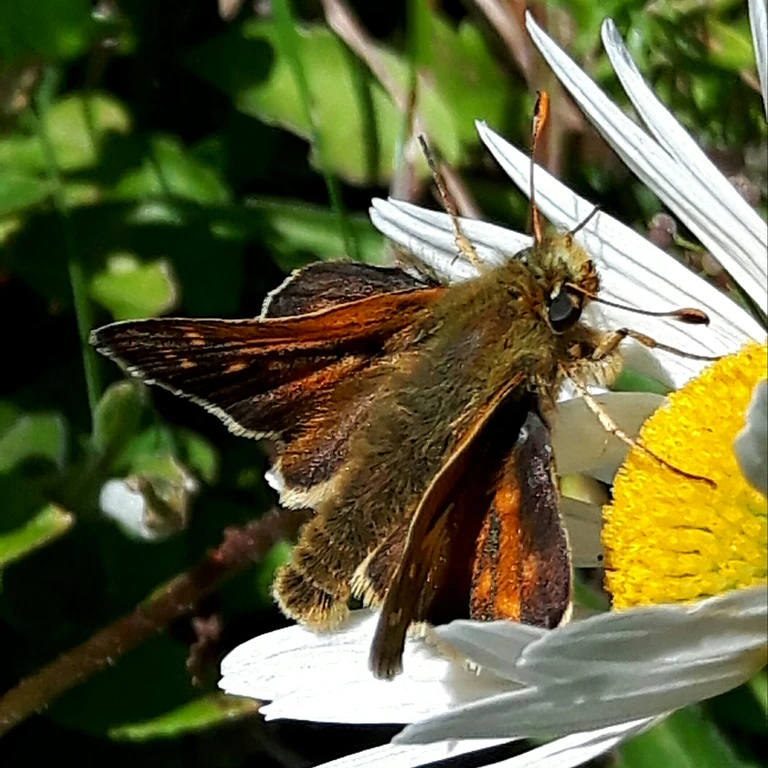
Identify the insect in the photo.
Hesperia comma
